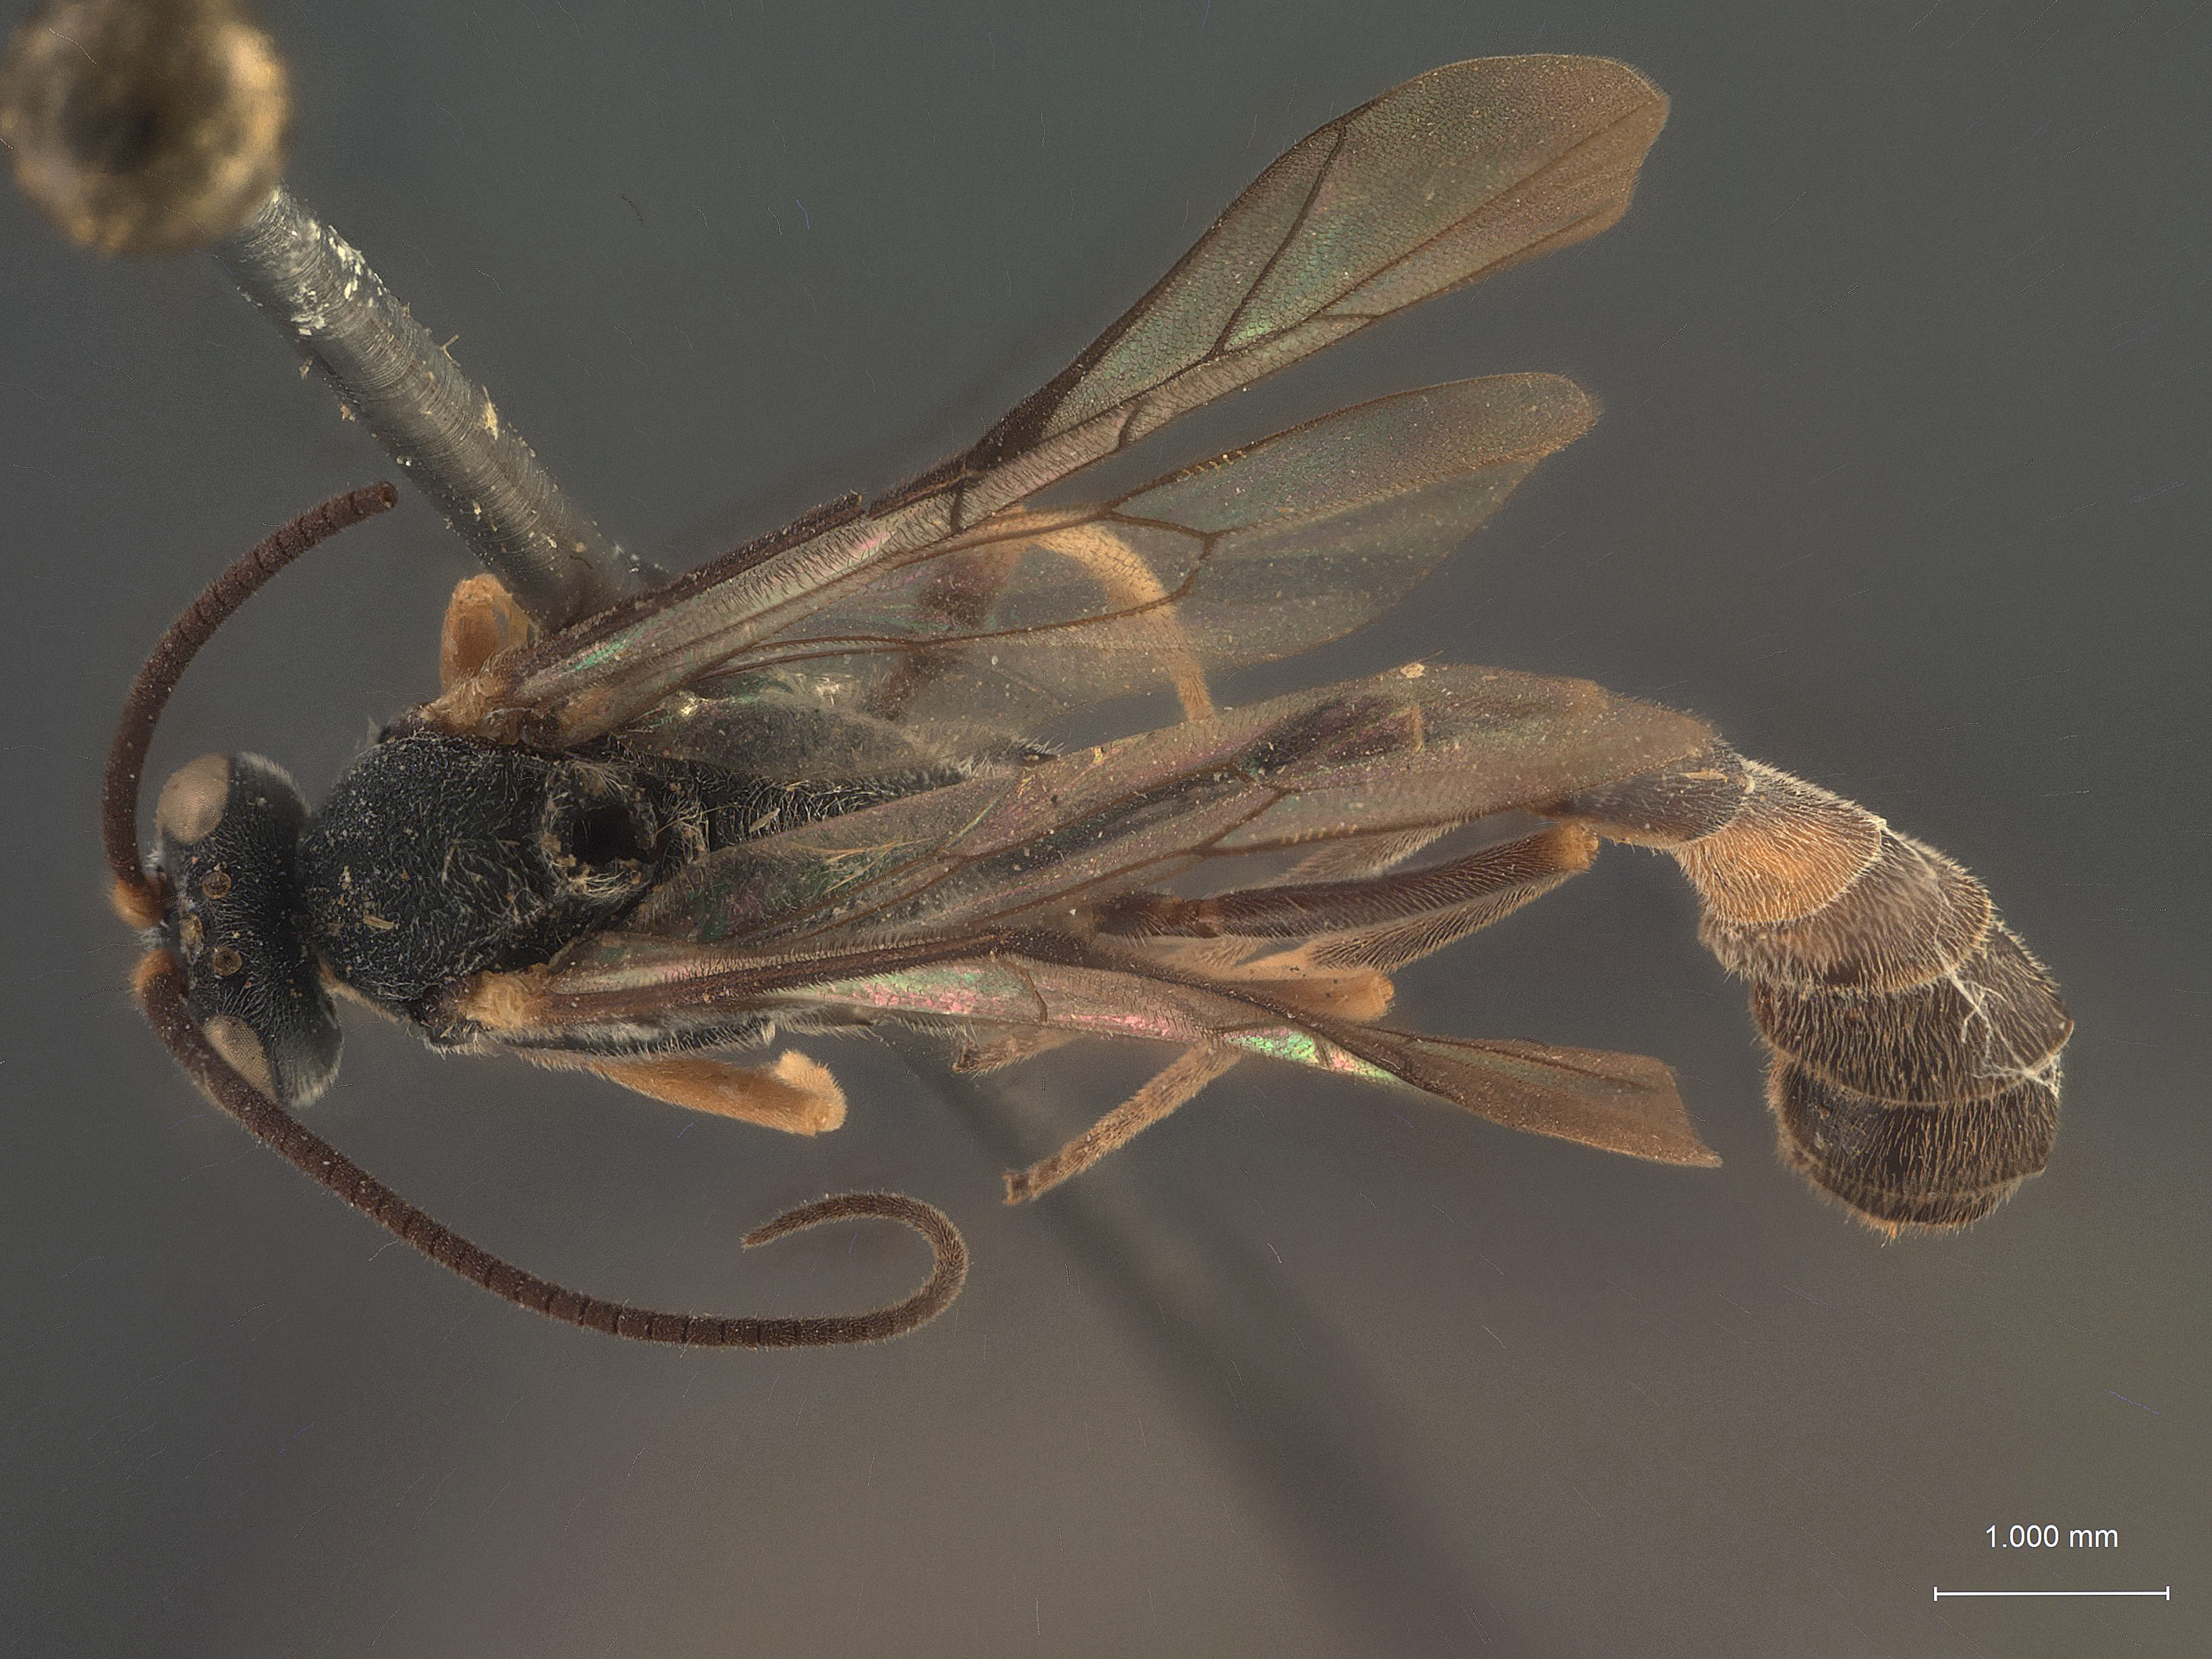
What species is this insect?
Casinaria ajanta
